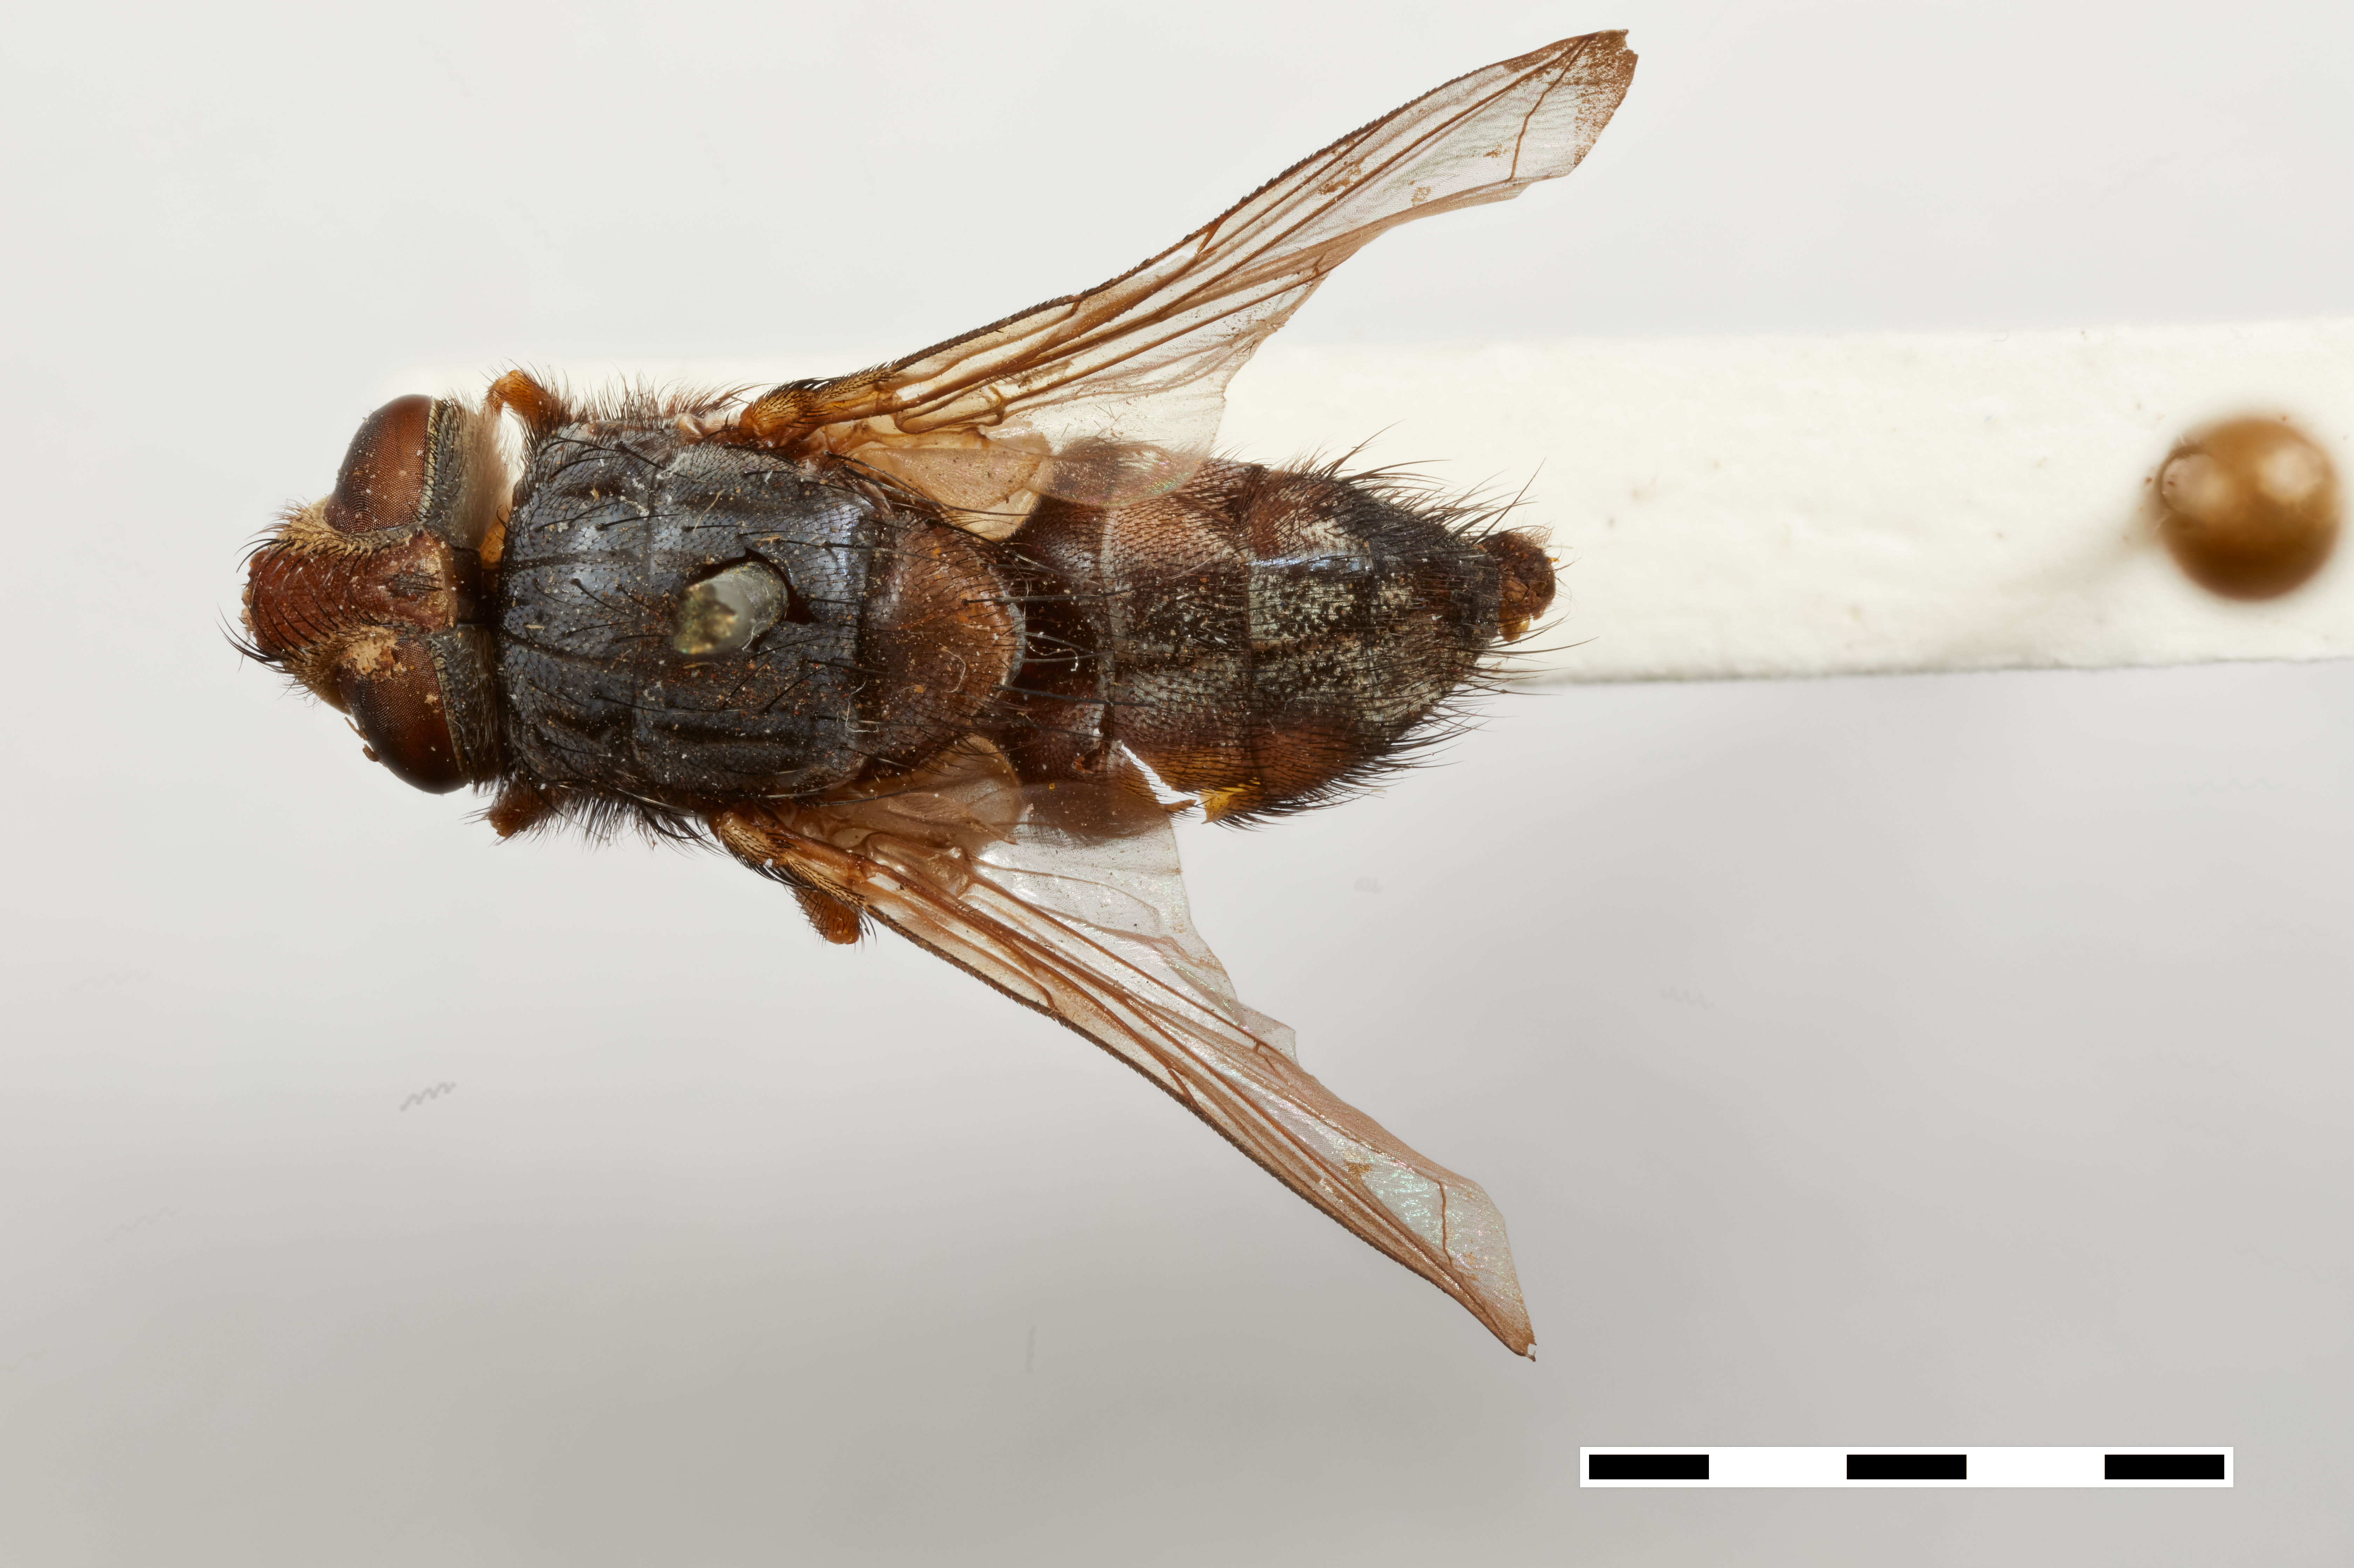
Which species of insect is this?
Protomeigenia aurea
